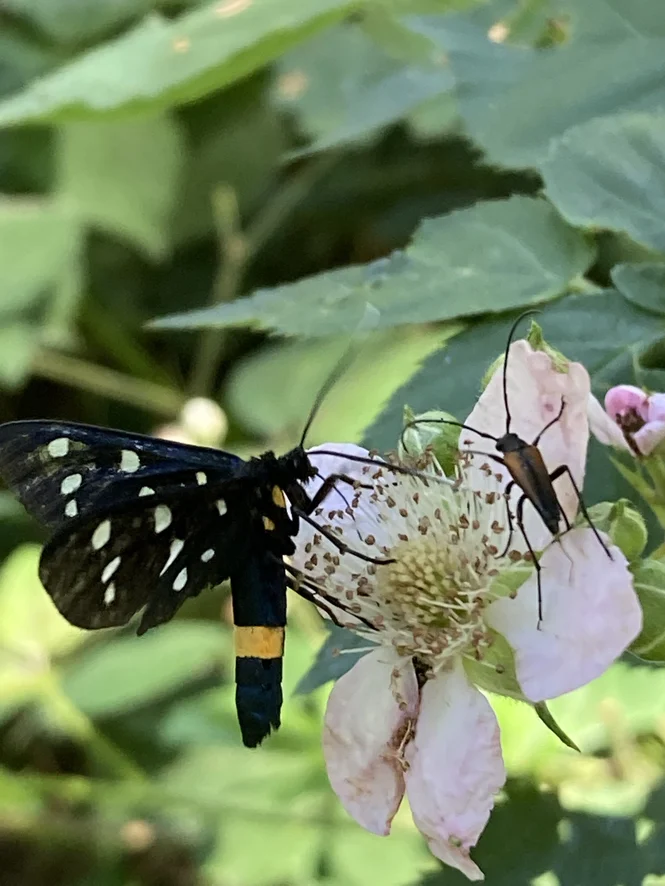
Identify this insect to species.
Amata phegea
